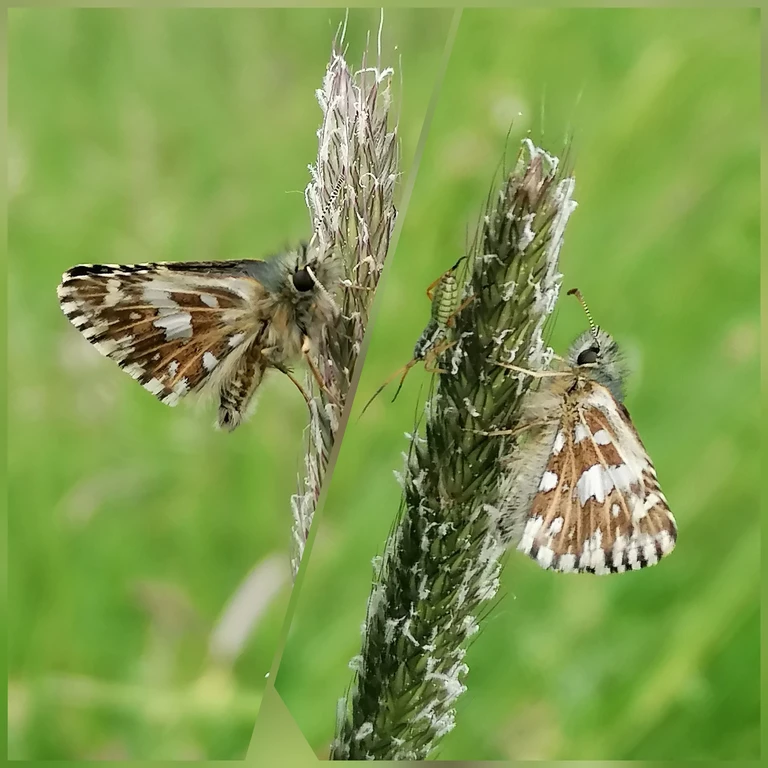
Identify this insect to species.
Pyrgus malvae
